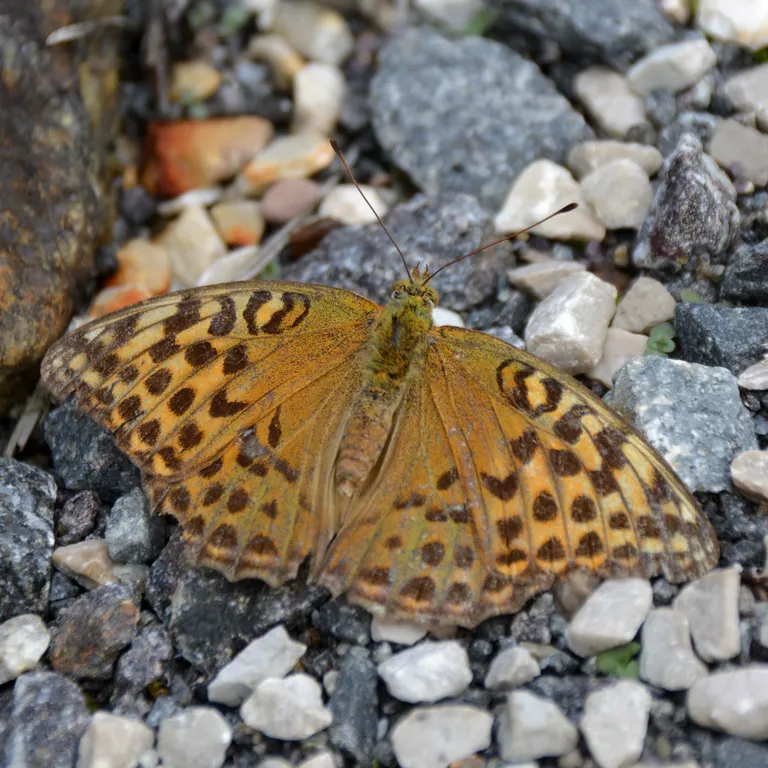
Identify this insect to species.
Argynnis paphia
